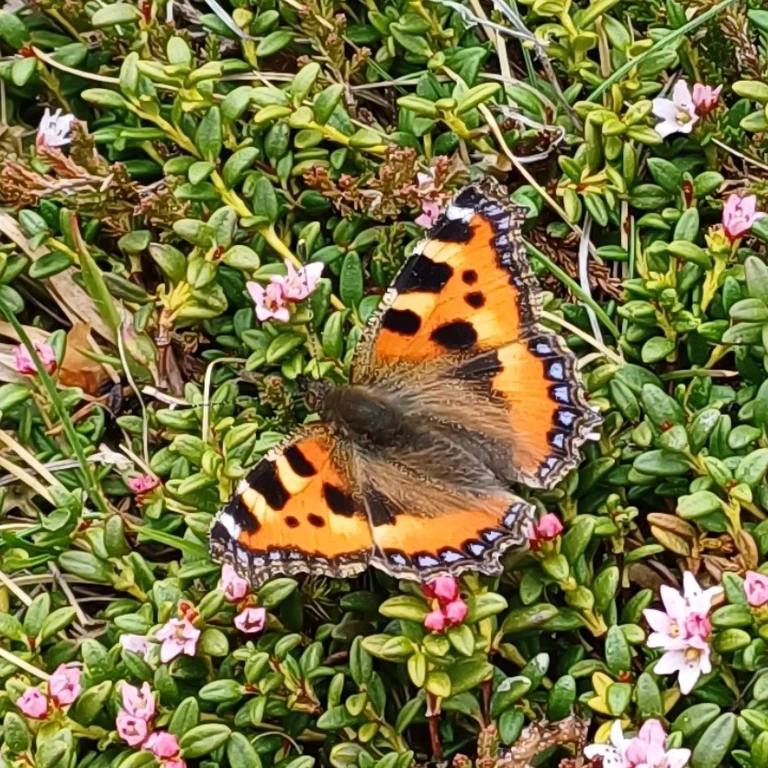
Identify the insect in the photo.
Aglais urticae
